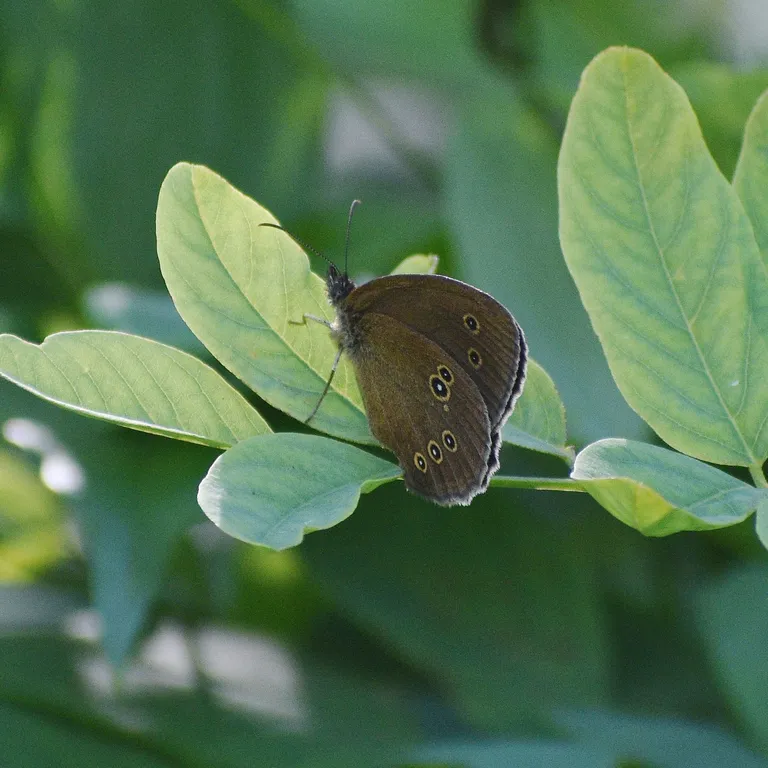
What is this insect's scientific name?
Aphantopus hyperantus
